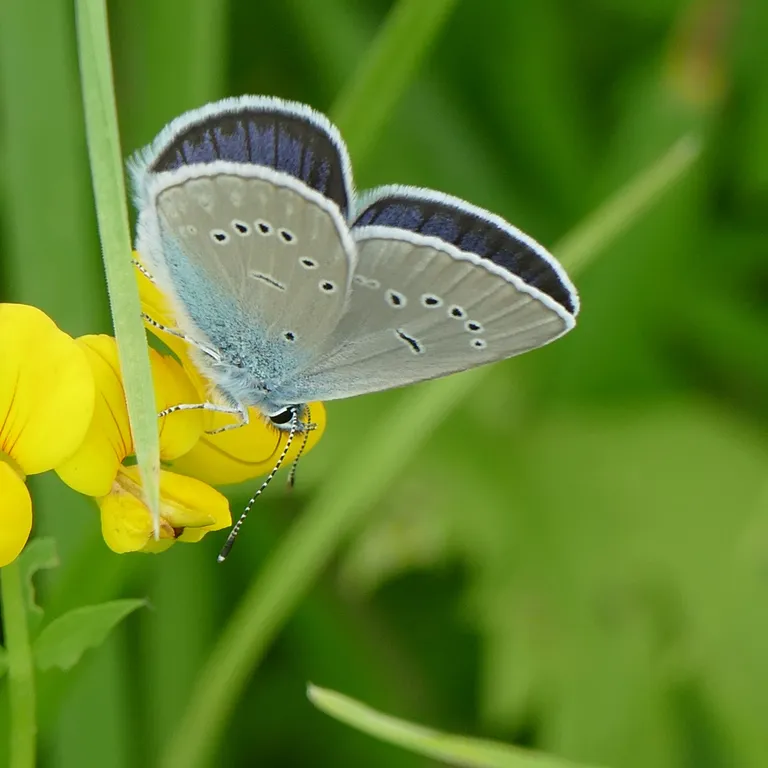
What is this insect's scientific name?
Cyaniris semiargus
